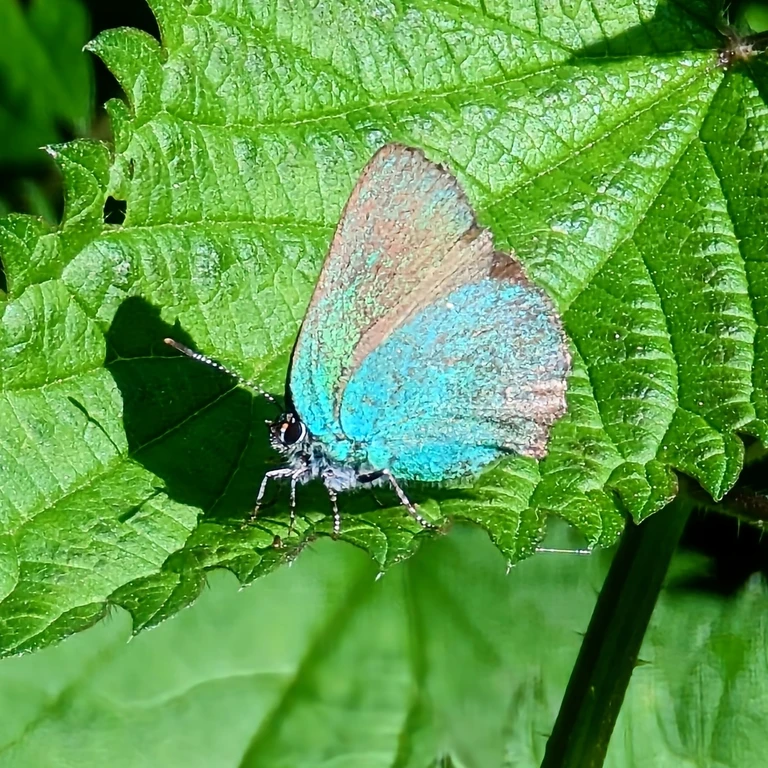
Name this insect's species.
Callophrys rubi
